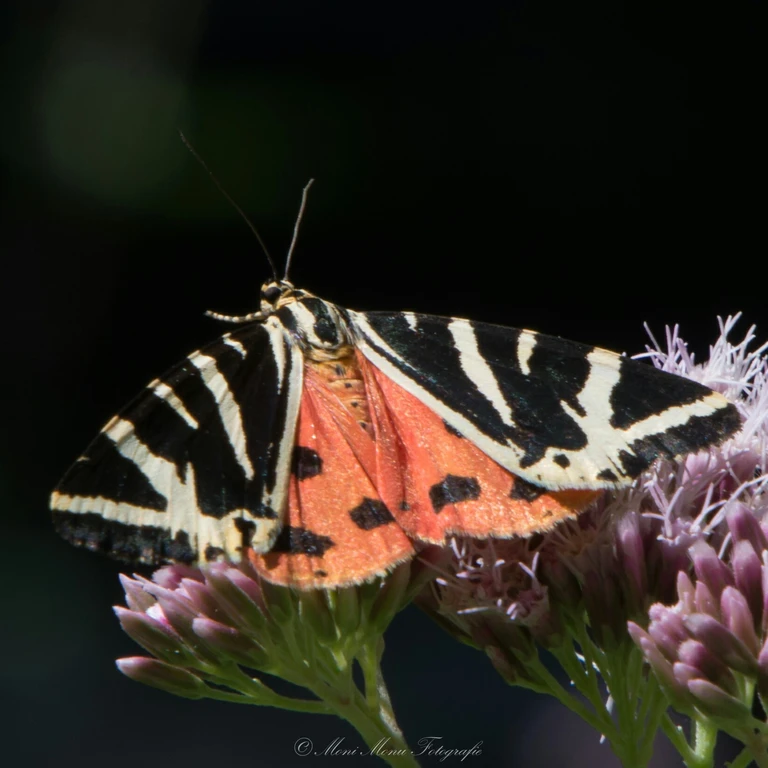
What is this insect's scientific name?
Euplagia quadripunctaria
